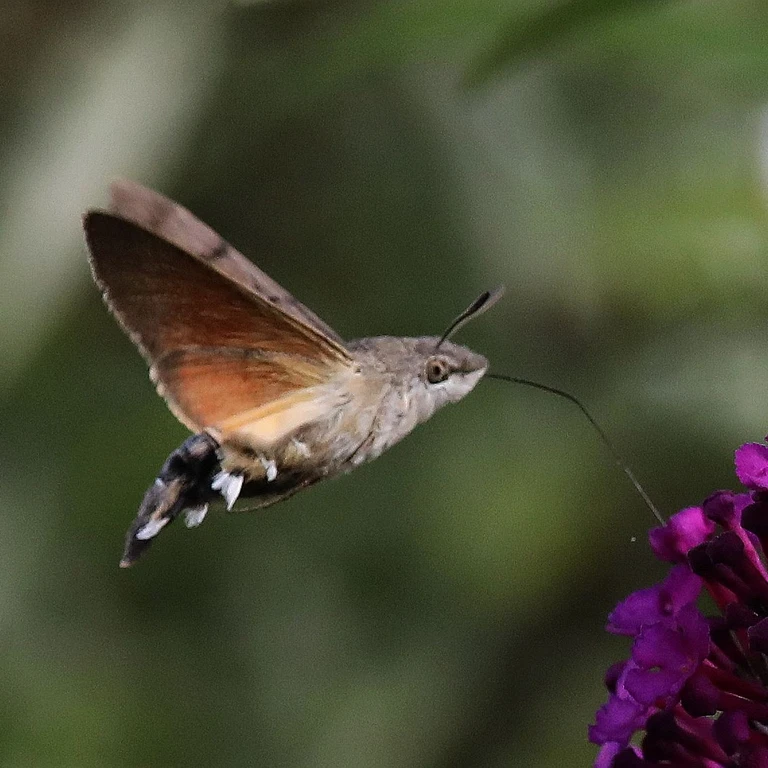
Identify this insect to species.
Macroglossum stellatarum
